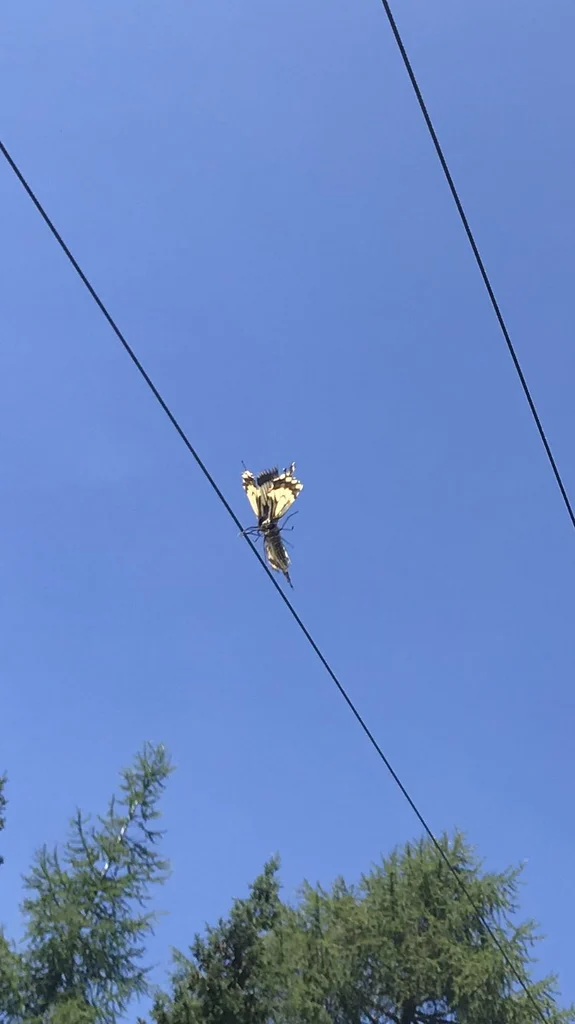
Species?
Papilio machaon
